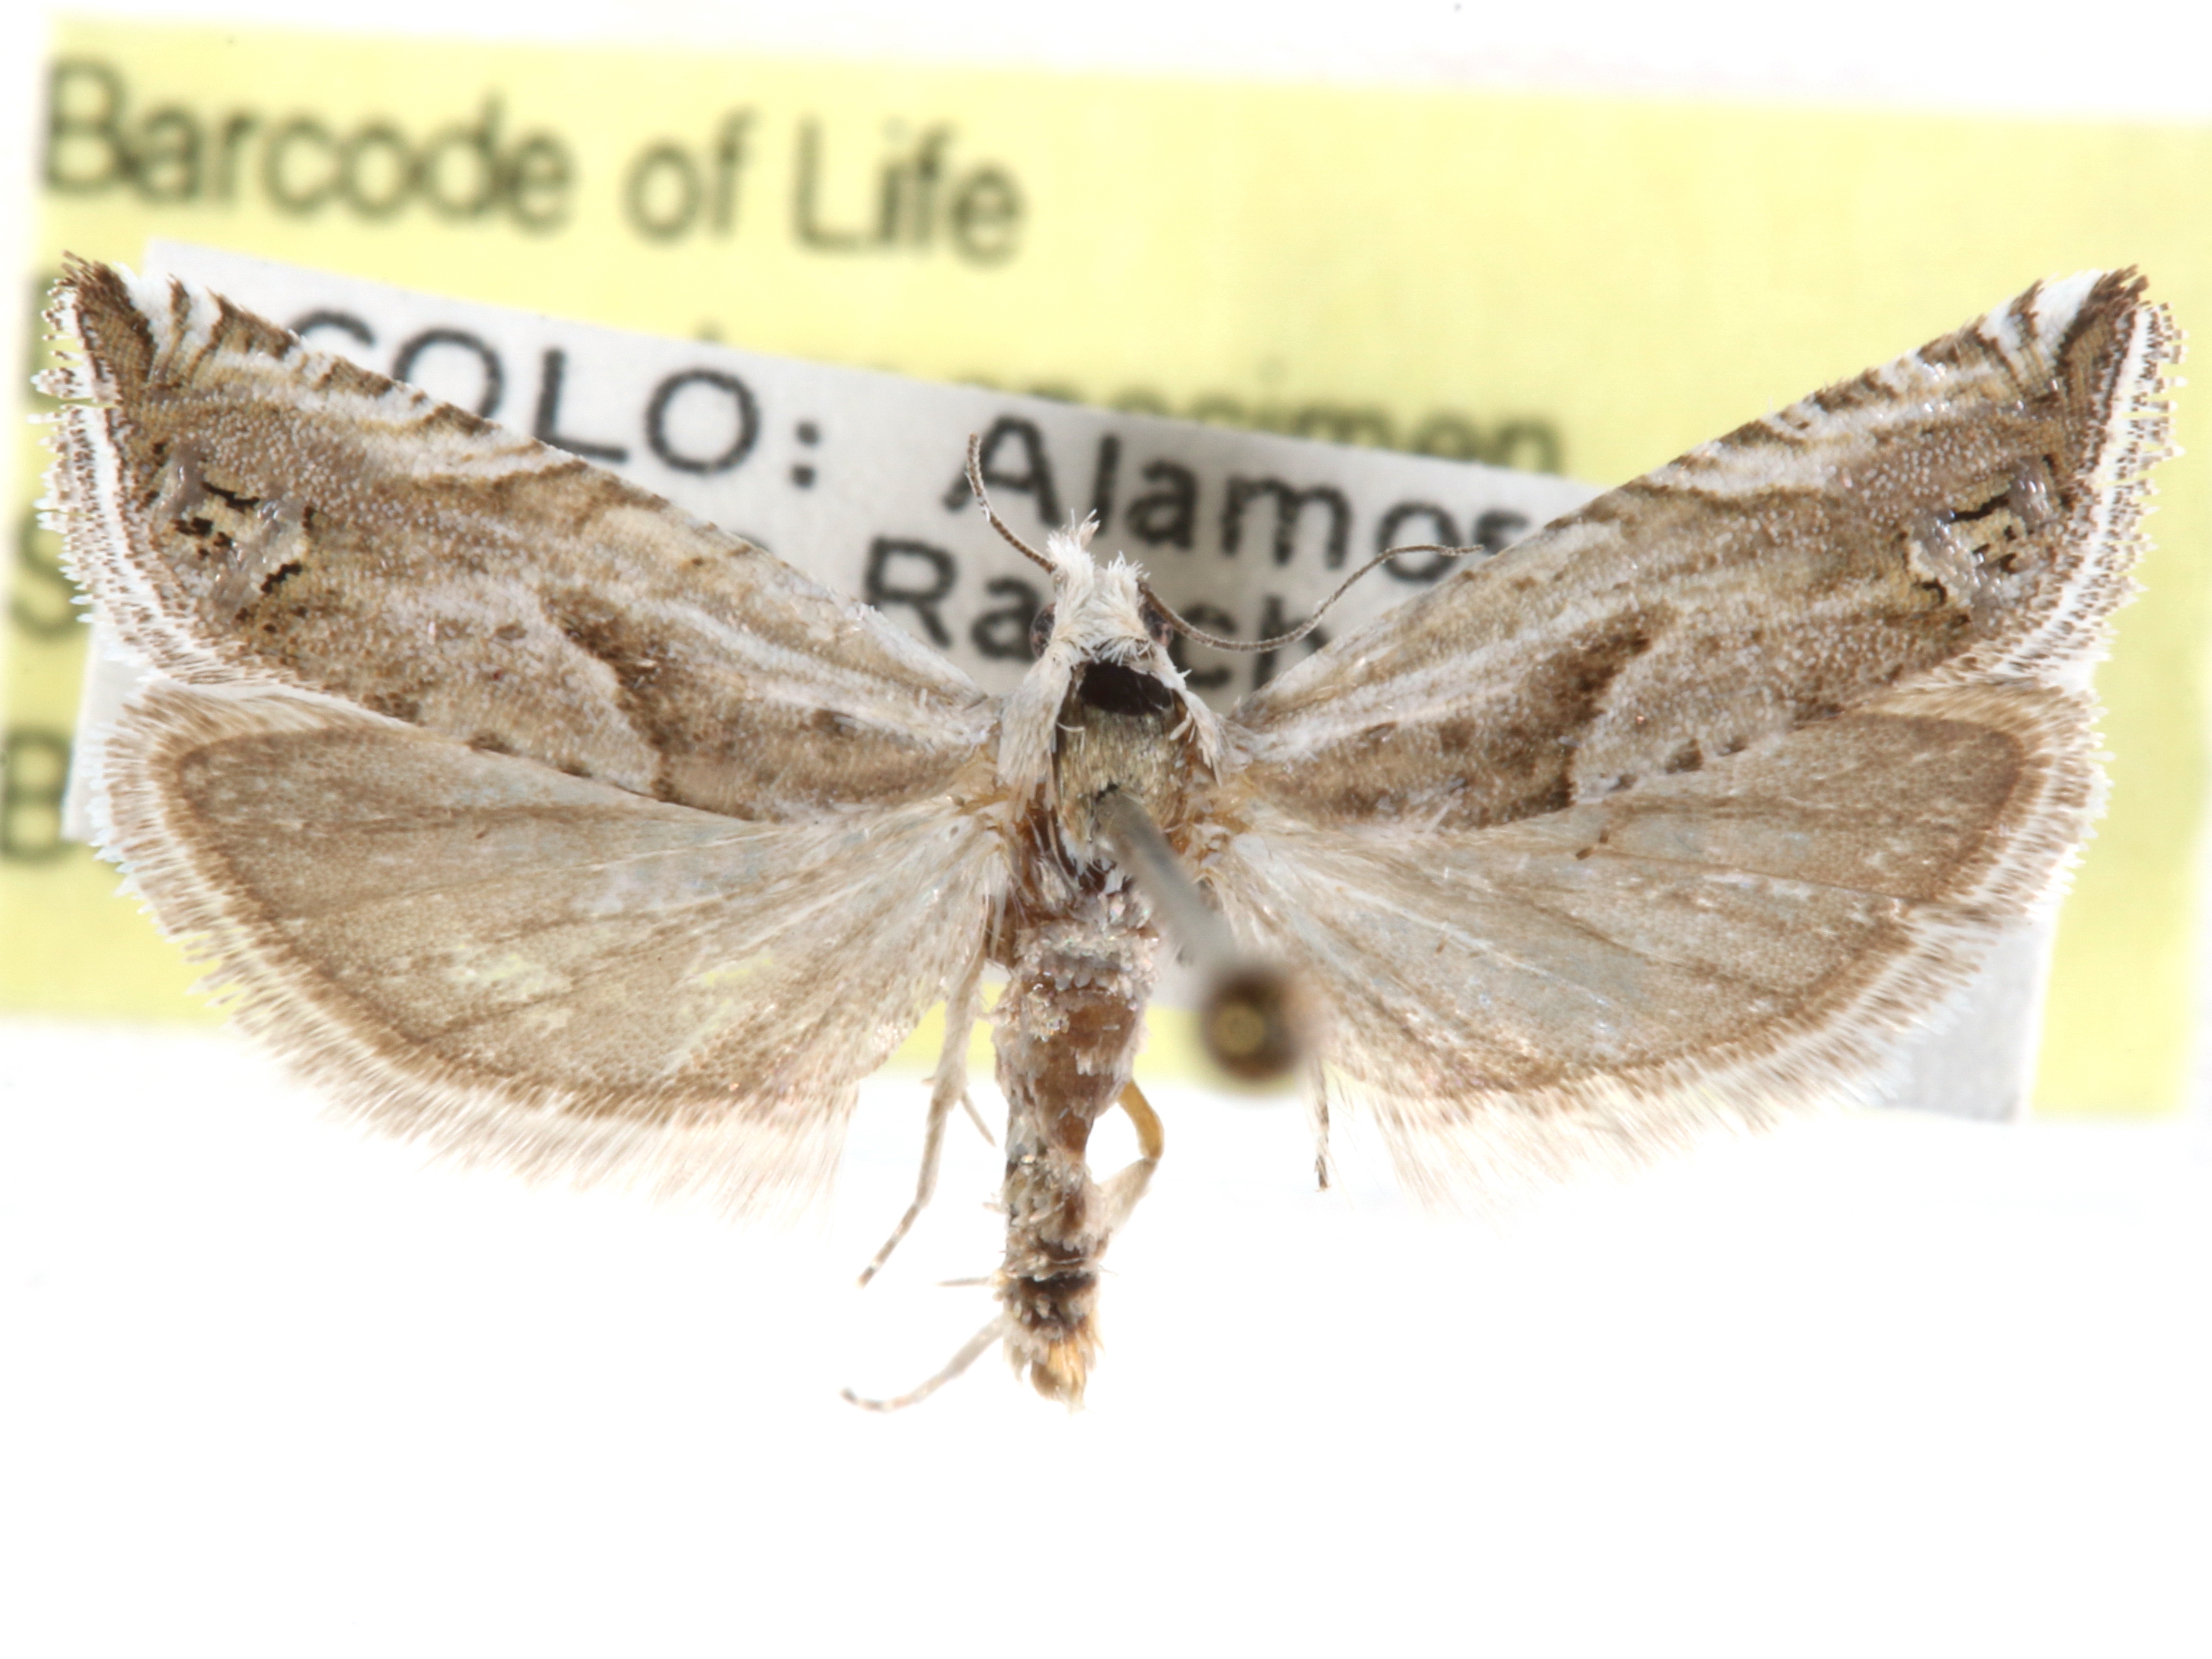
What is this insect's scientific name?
Eucosma influana
